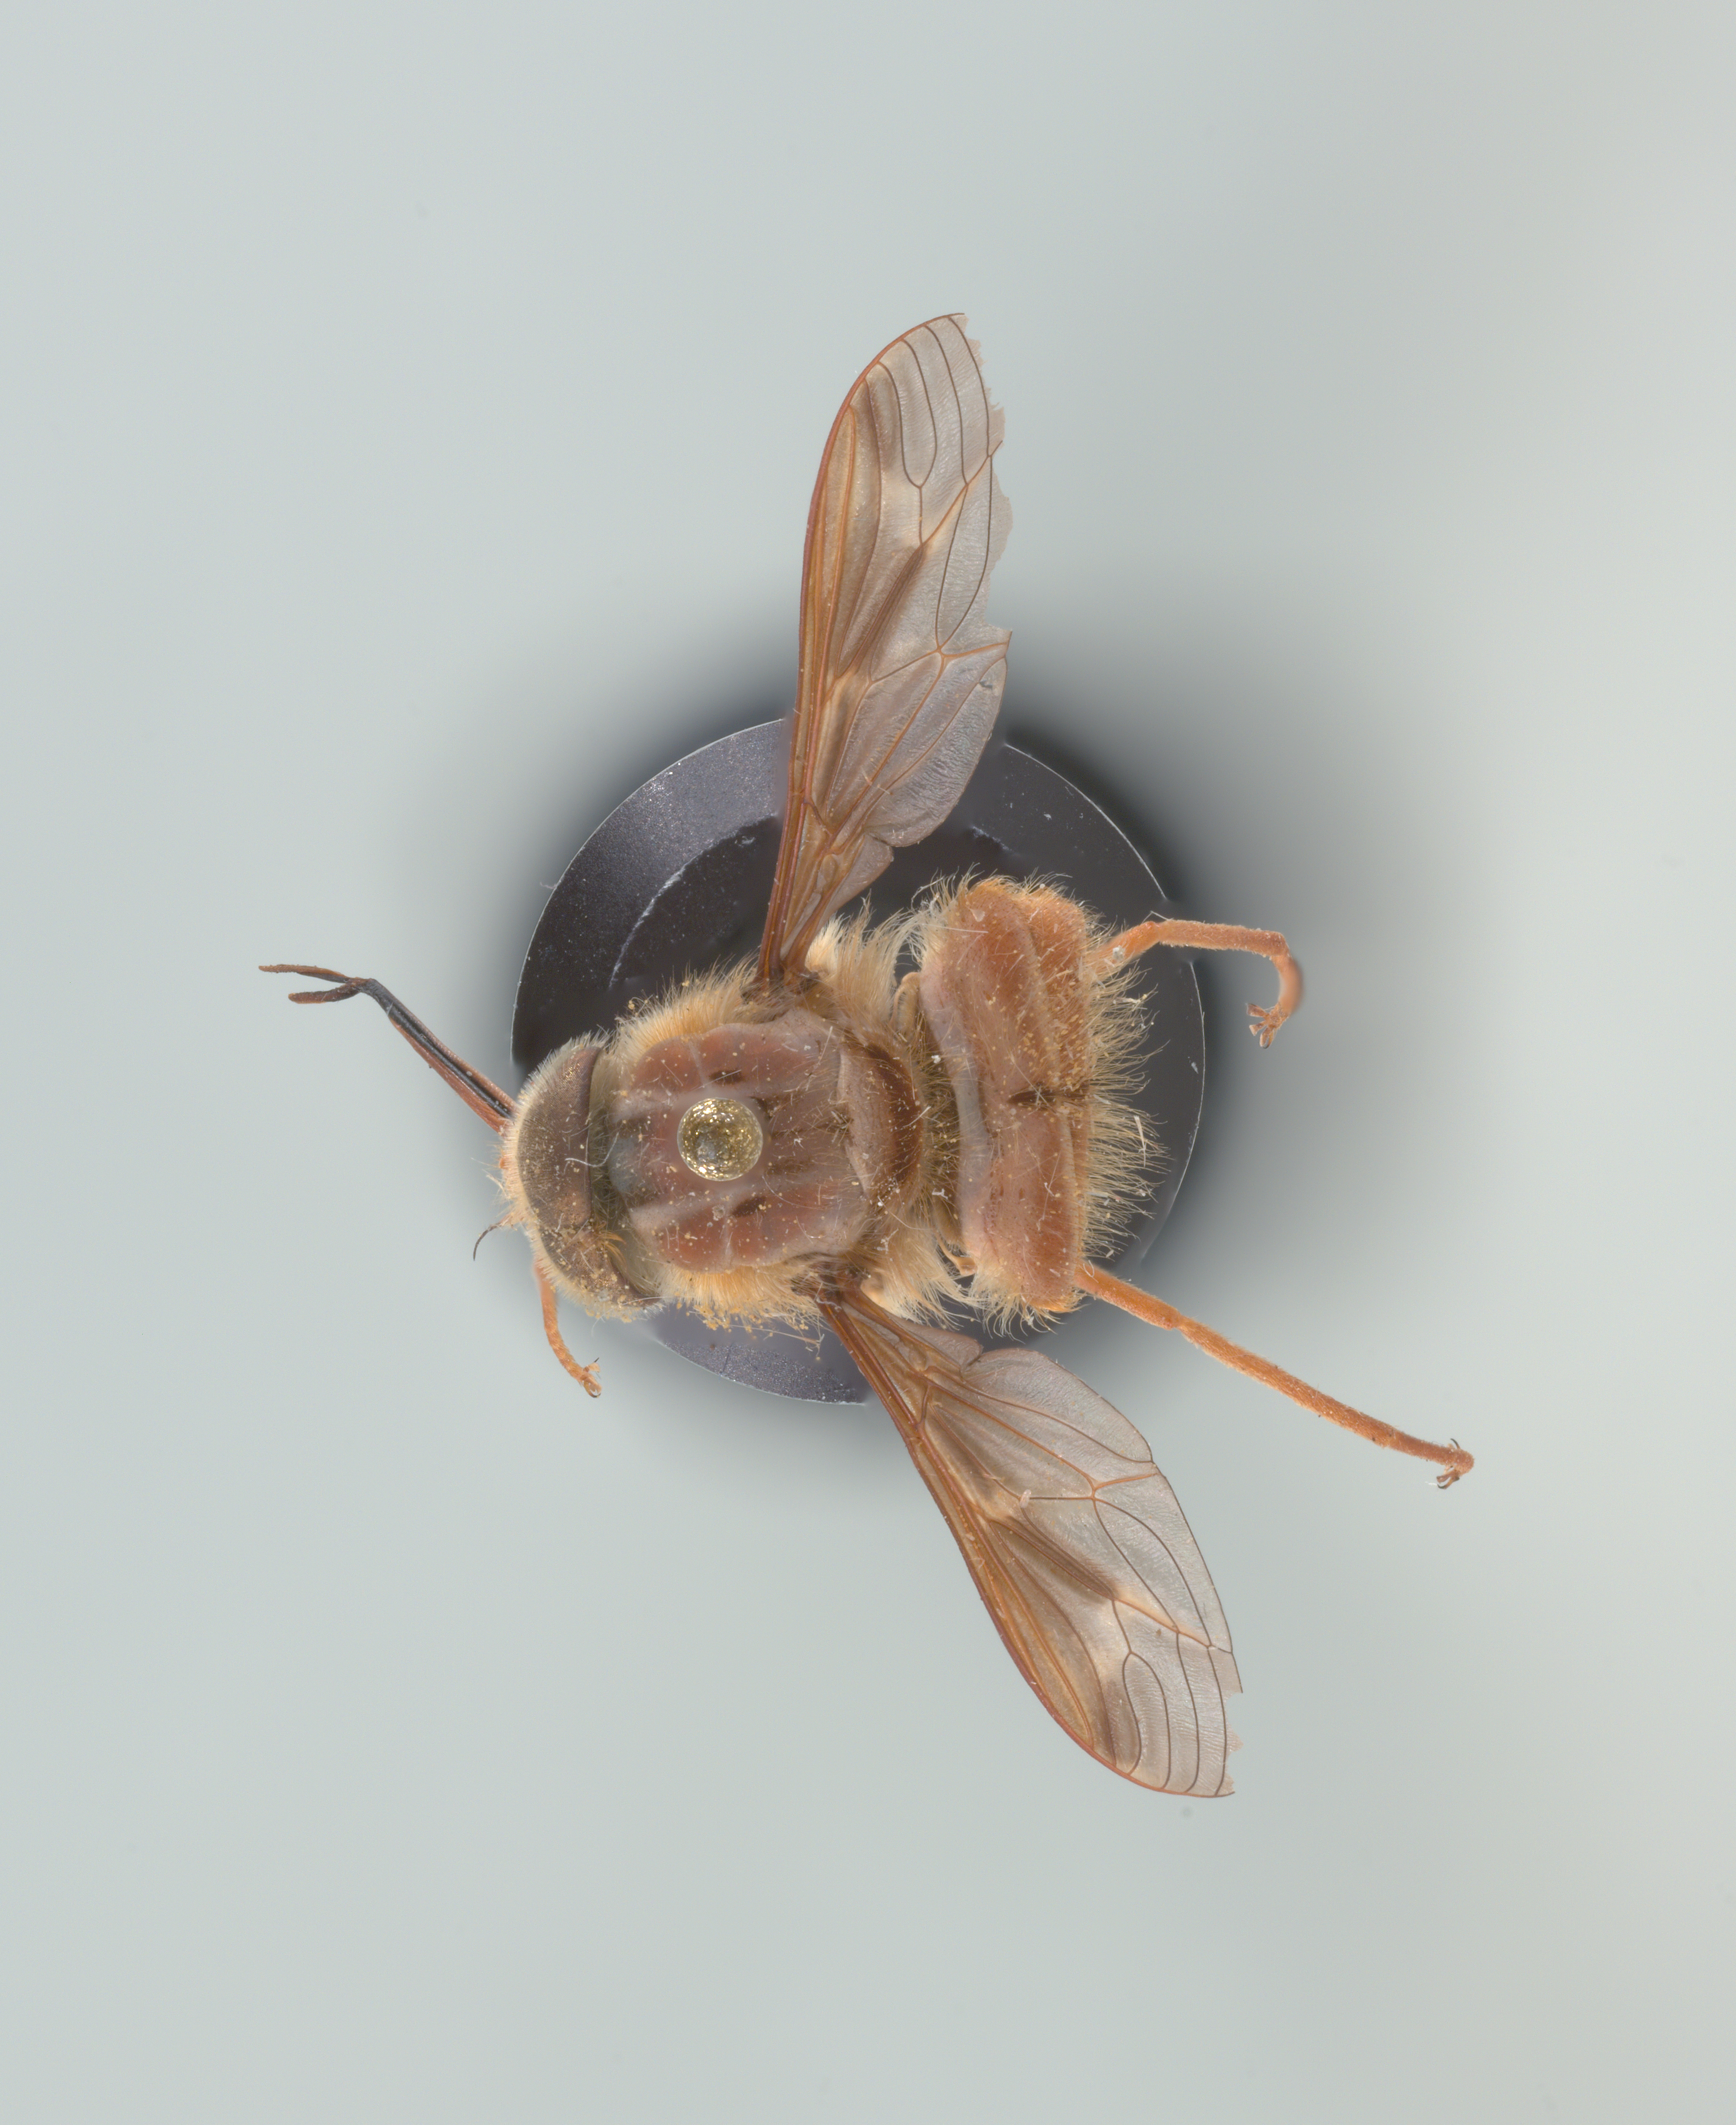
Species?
Hirmoneura nubipennis (also Trichophthalma nubipennis)
